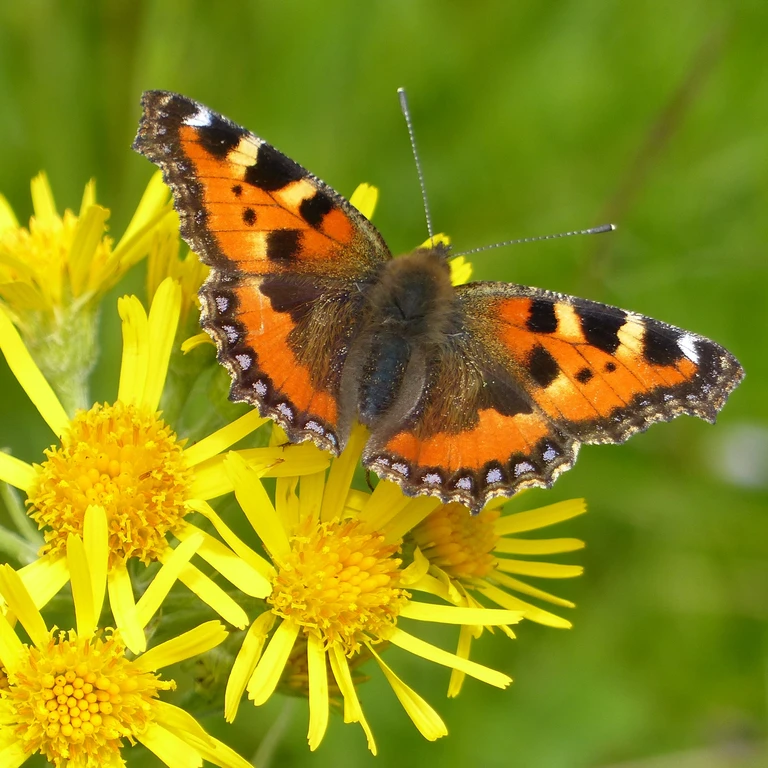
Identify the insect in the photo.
Aglais urticae
